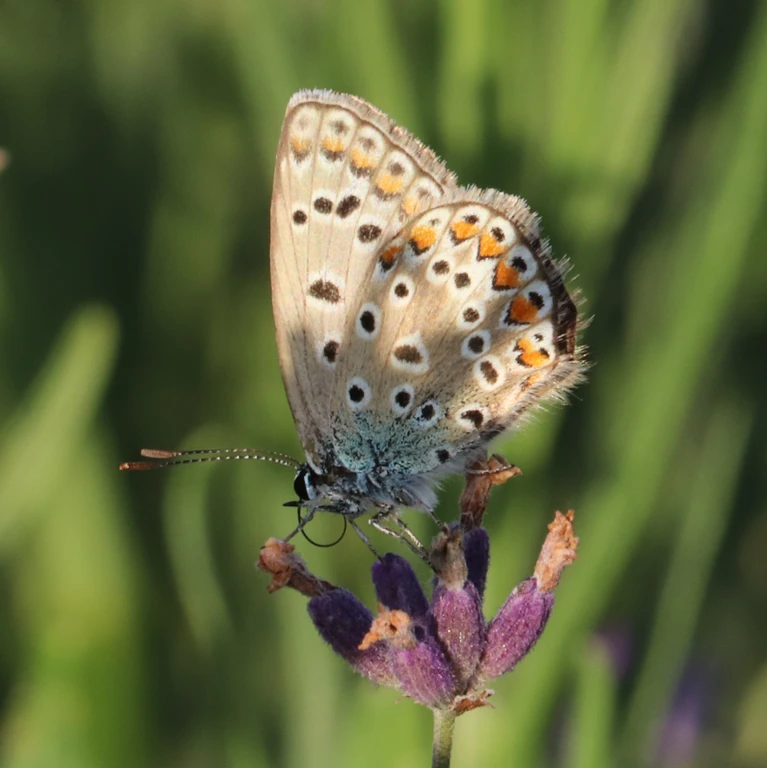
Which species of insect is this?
Polyommatus icarus
